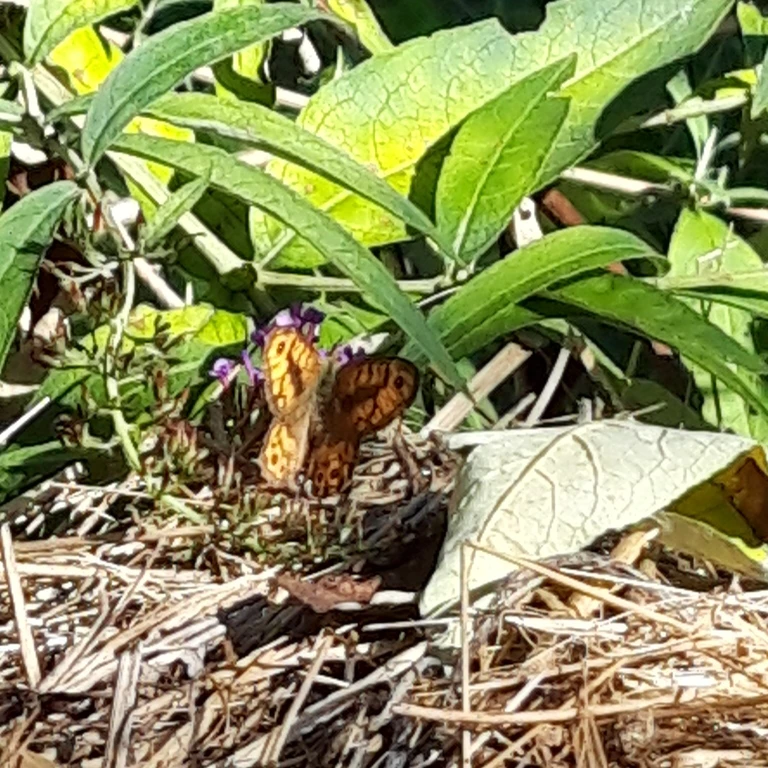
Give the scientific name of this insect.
Lasiommata megera (also Pararge megera)
